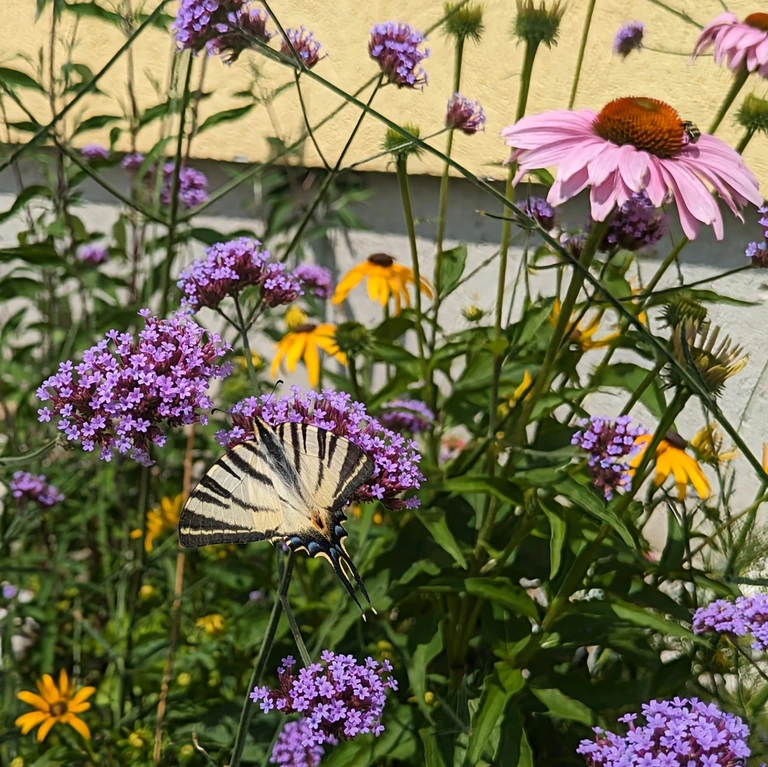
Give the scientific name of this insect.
Iphiclides podalirius
